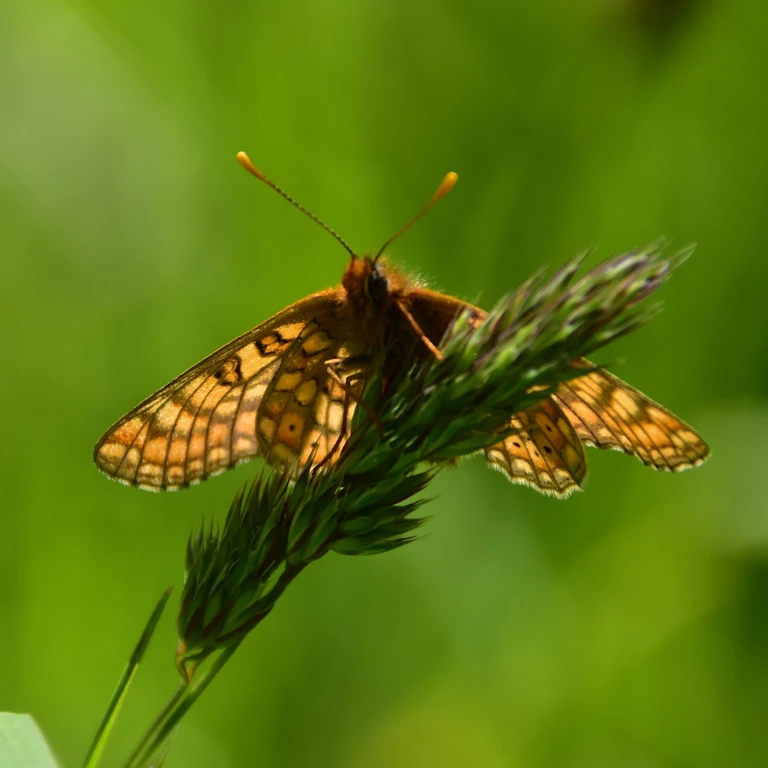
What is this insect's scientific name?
Euphydryas aurinia
